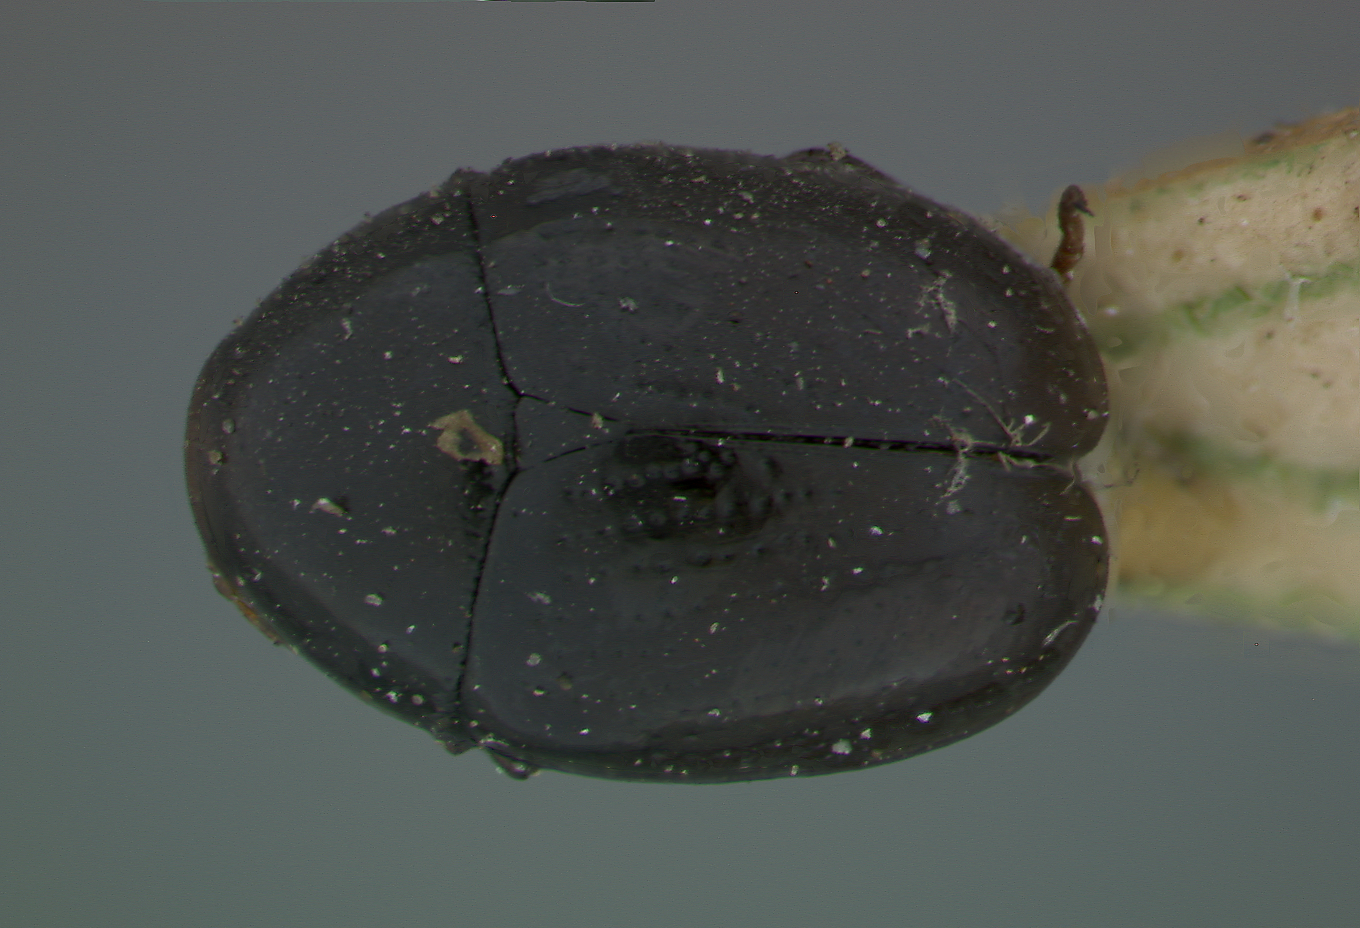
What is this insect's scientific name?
Lexiphanes flavitarsis
